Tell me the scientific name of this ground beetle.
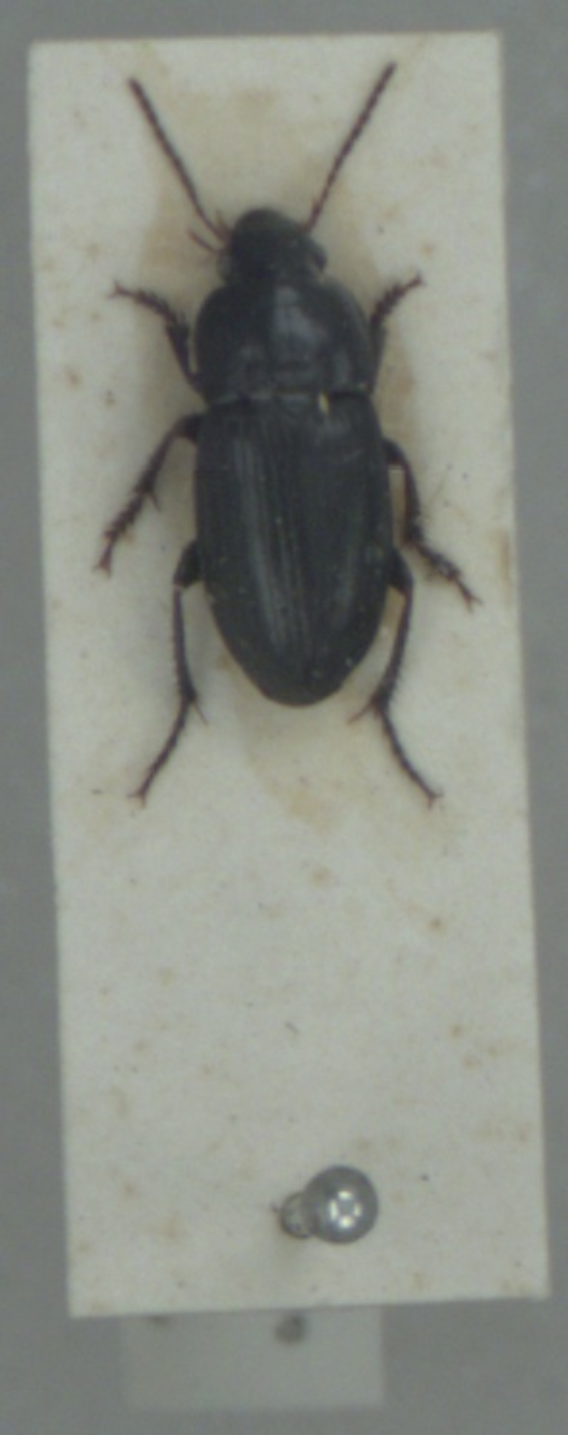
Harpalus anxius
